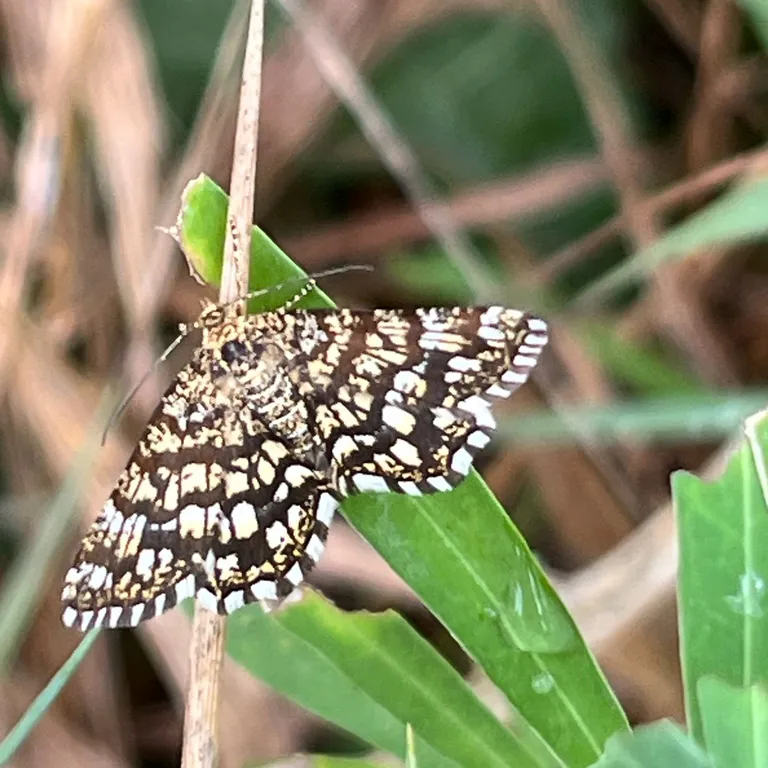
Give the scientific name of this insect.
Chiasmia clathrata
